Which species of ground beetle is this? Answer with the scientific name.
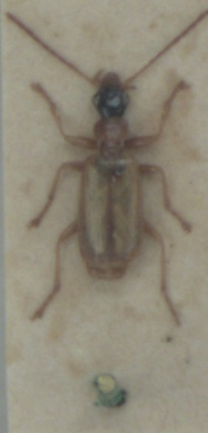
Demetrias atricapillus
